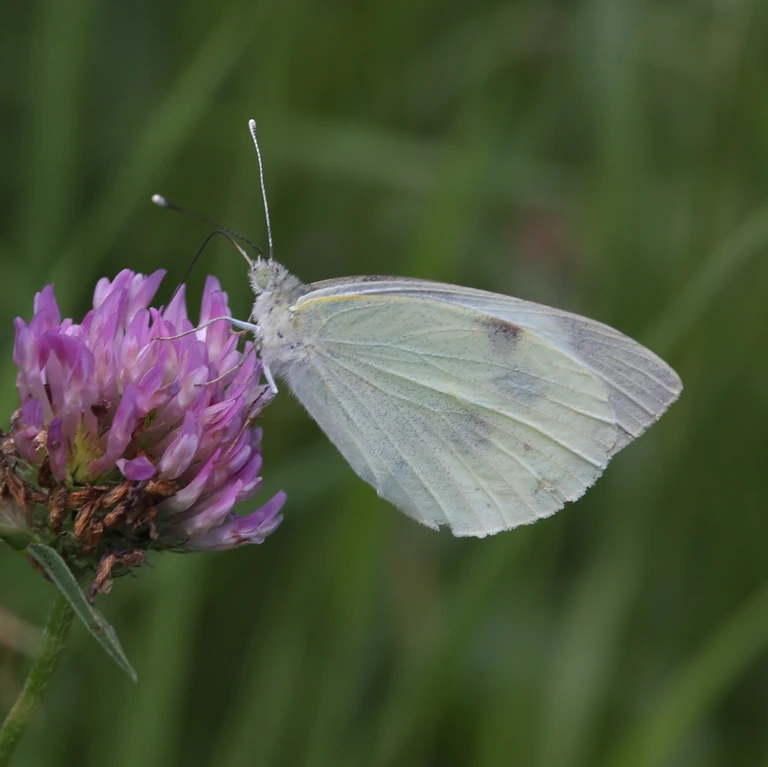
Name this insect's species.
Pieris brassicae
